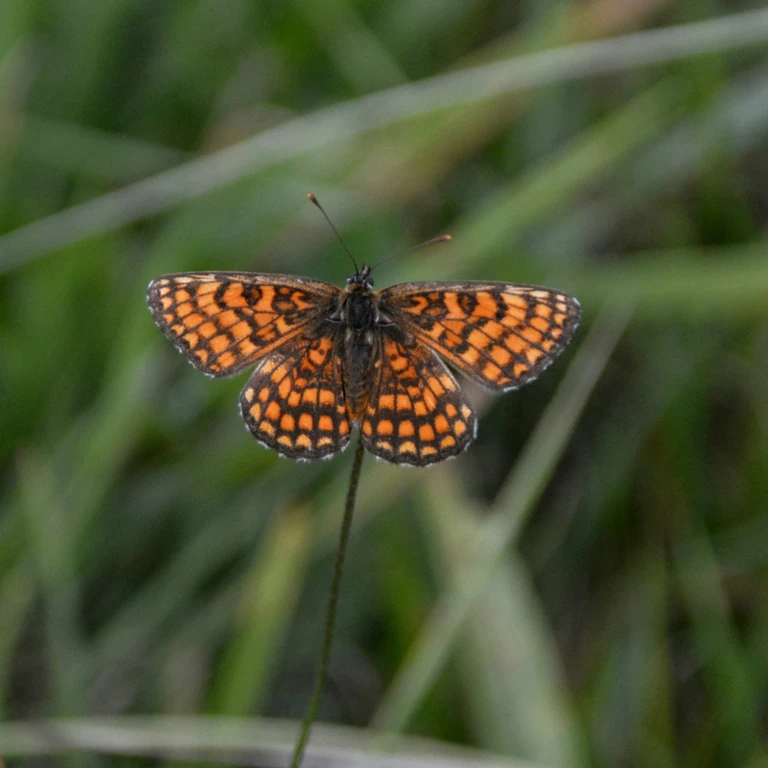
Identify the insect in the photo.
Melitaea athalia
